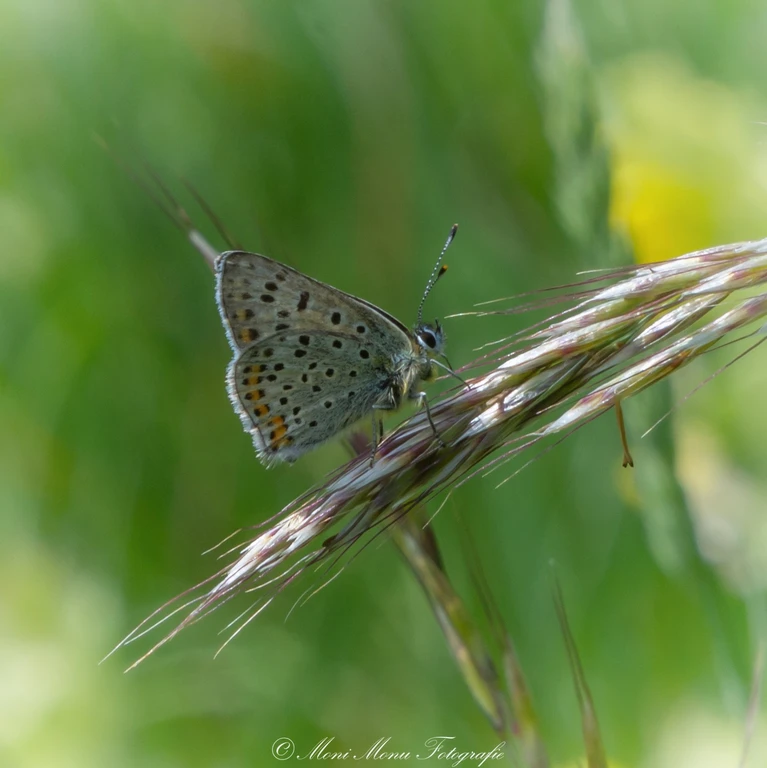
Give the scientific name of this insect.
Lycaena tityrus (also Loweia tityrus)
